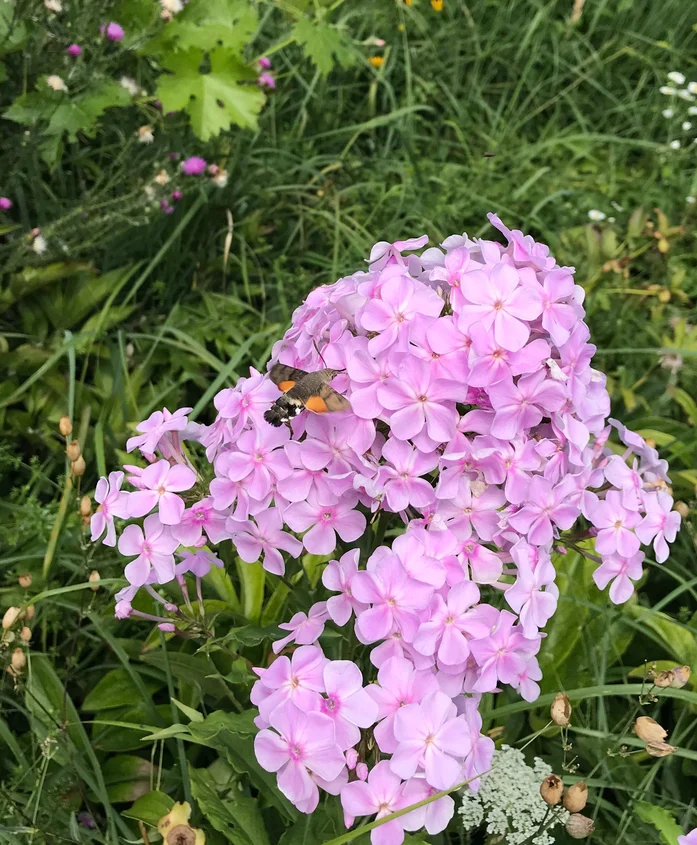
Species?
Macroglossum stellatarum
